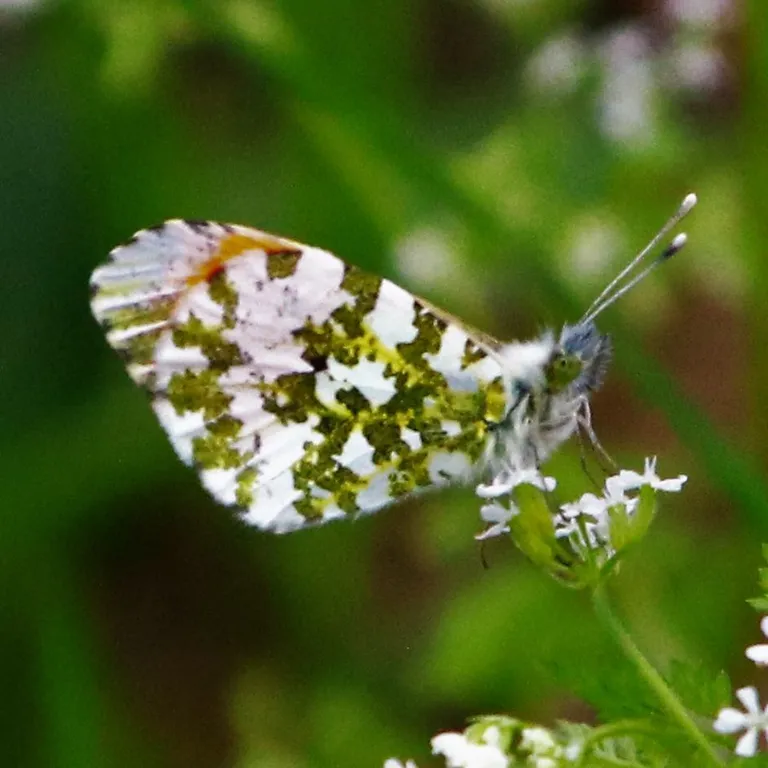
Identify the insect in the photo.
Anthocharis cardamines
